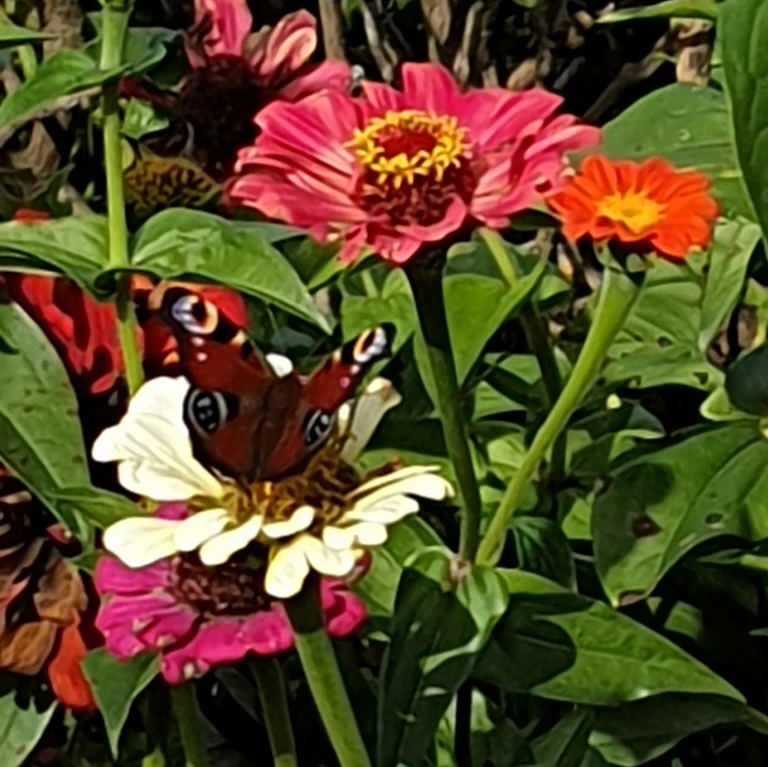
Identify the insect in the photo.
Aglais io
